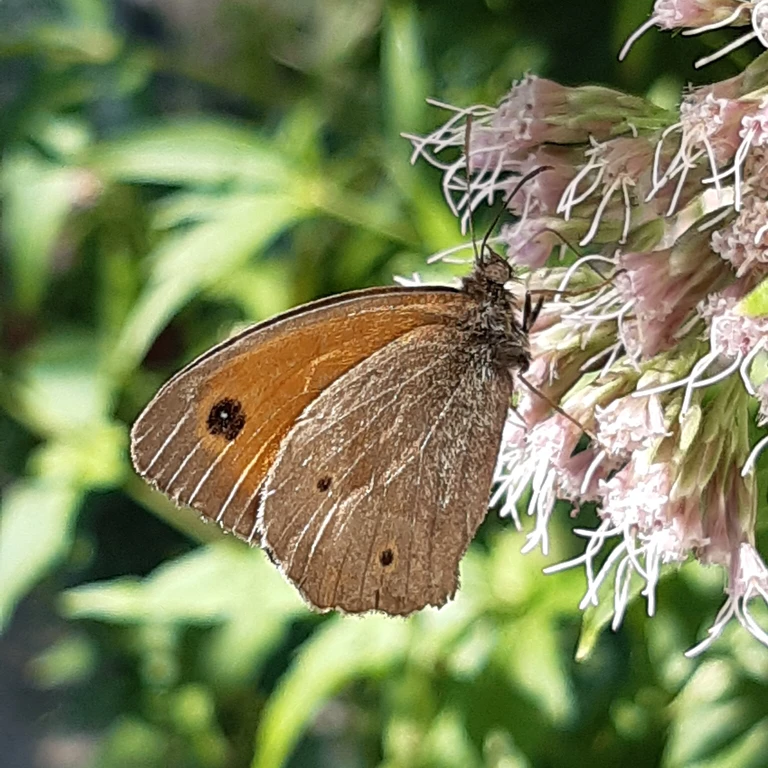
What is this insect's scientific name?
Maniola jurtina
